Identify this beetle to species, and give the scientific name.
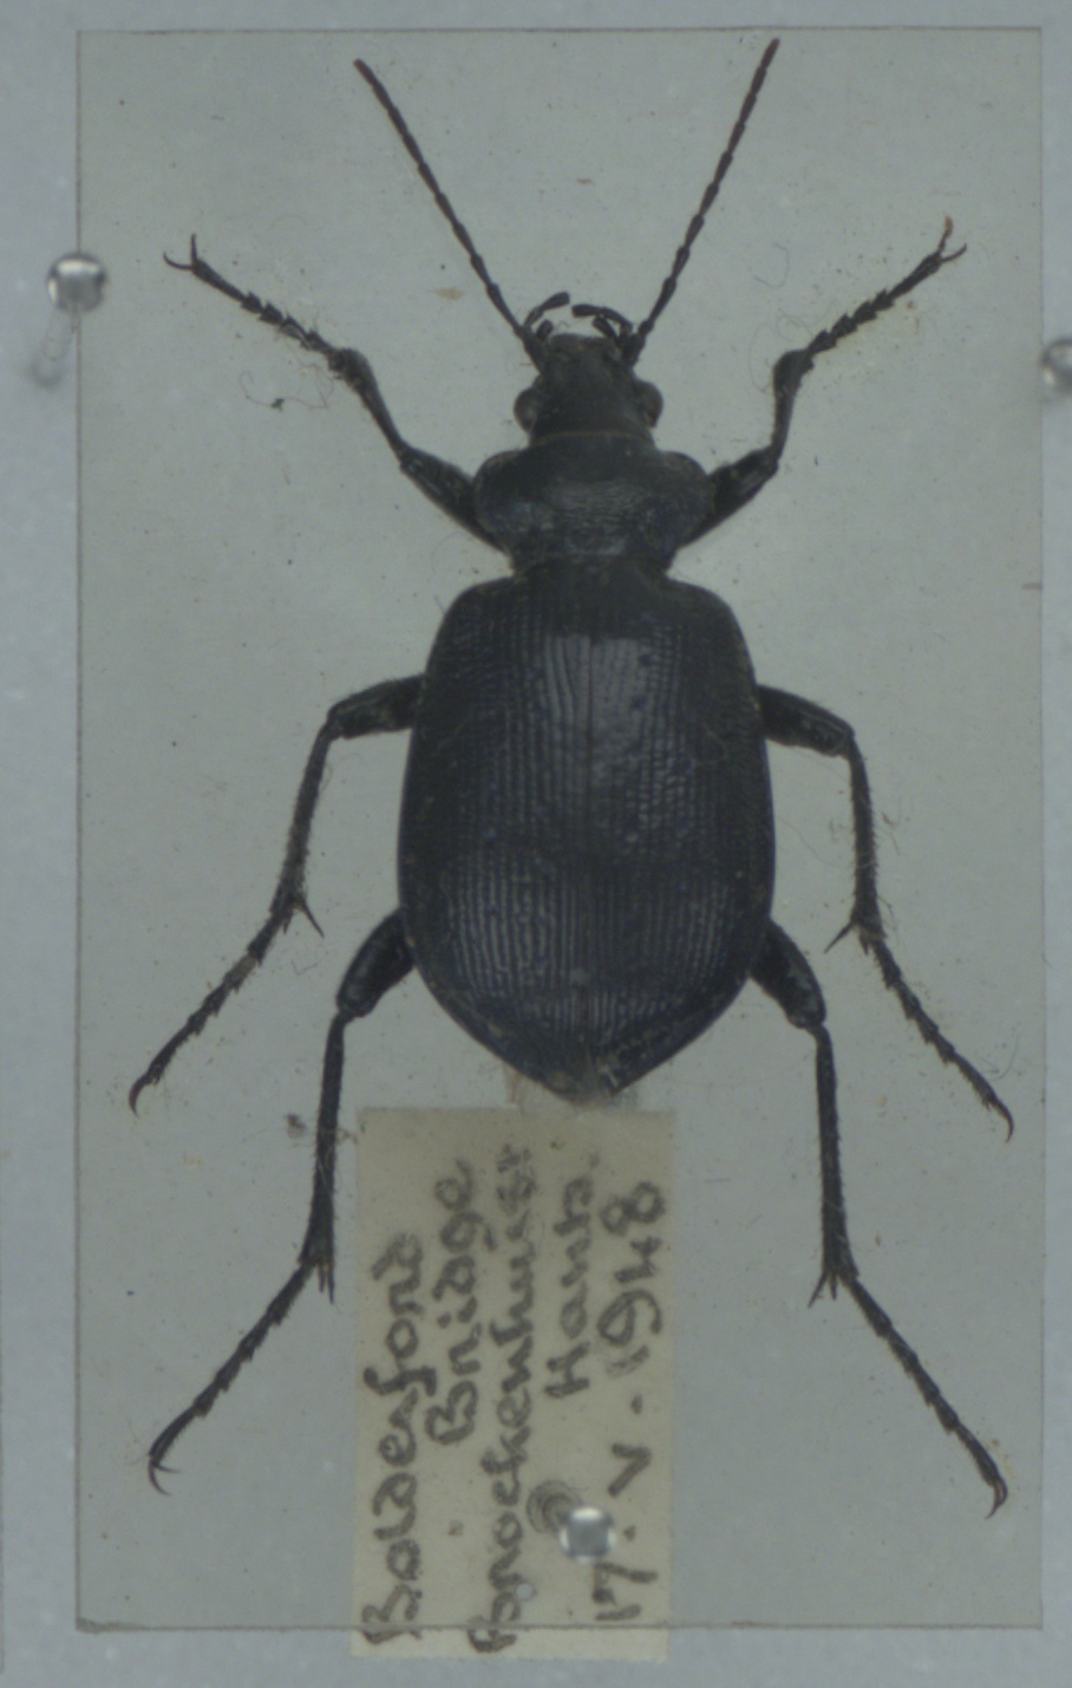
Calosoma inquisitor
